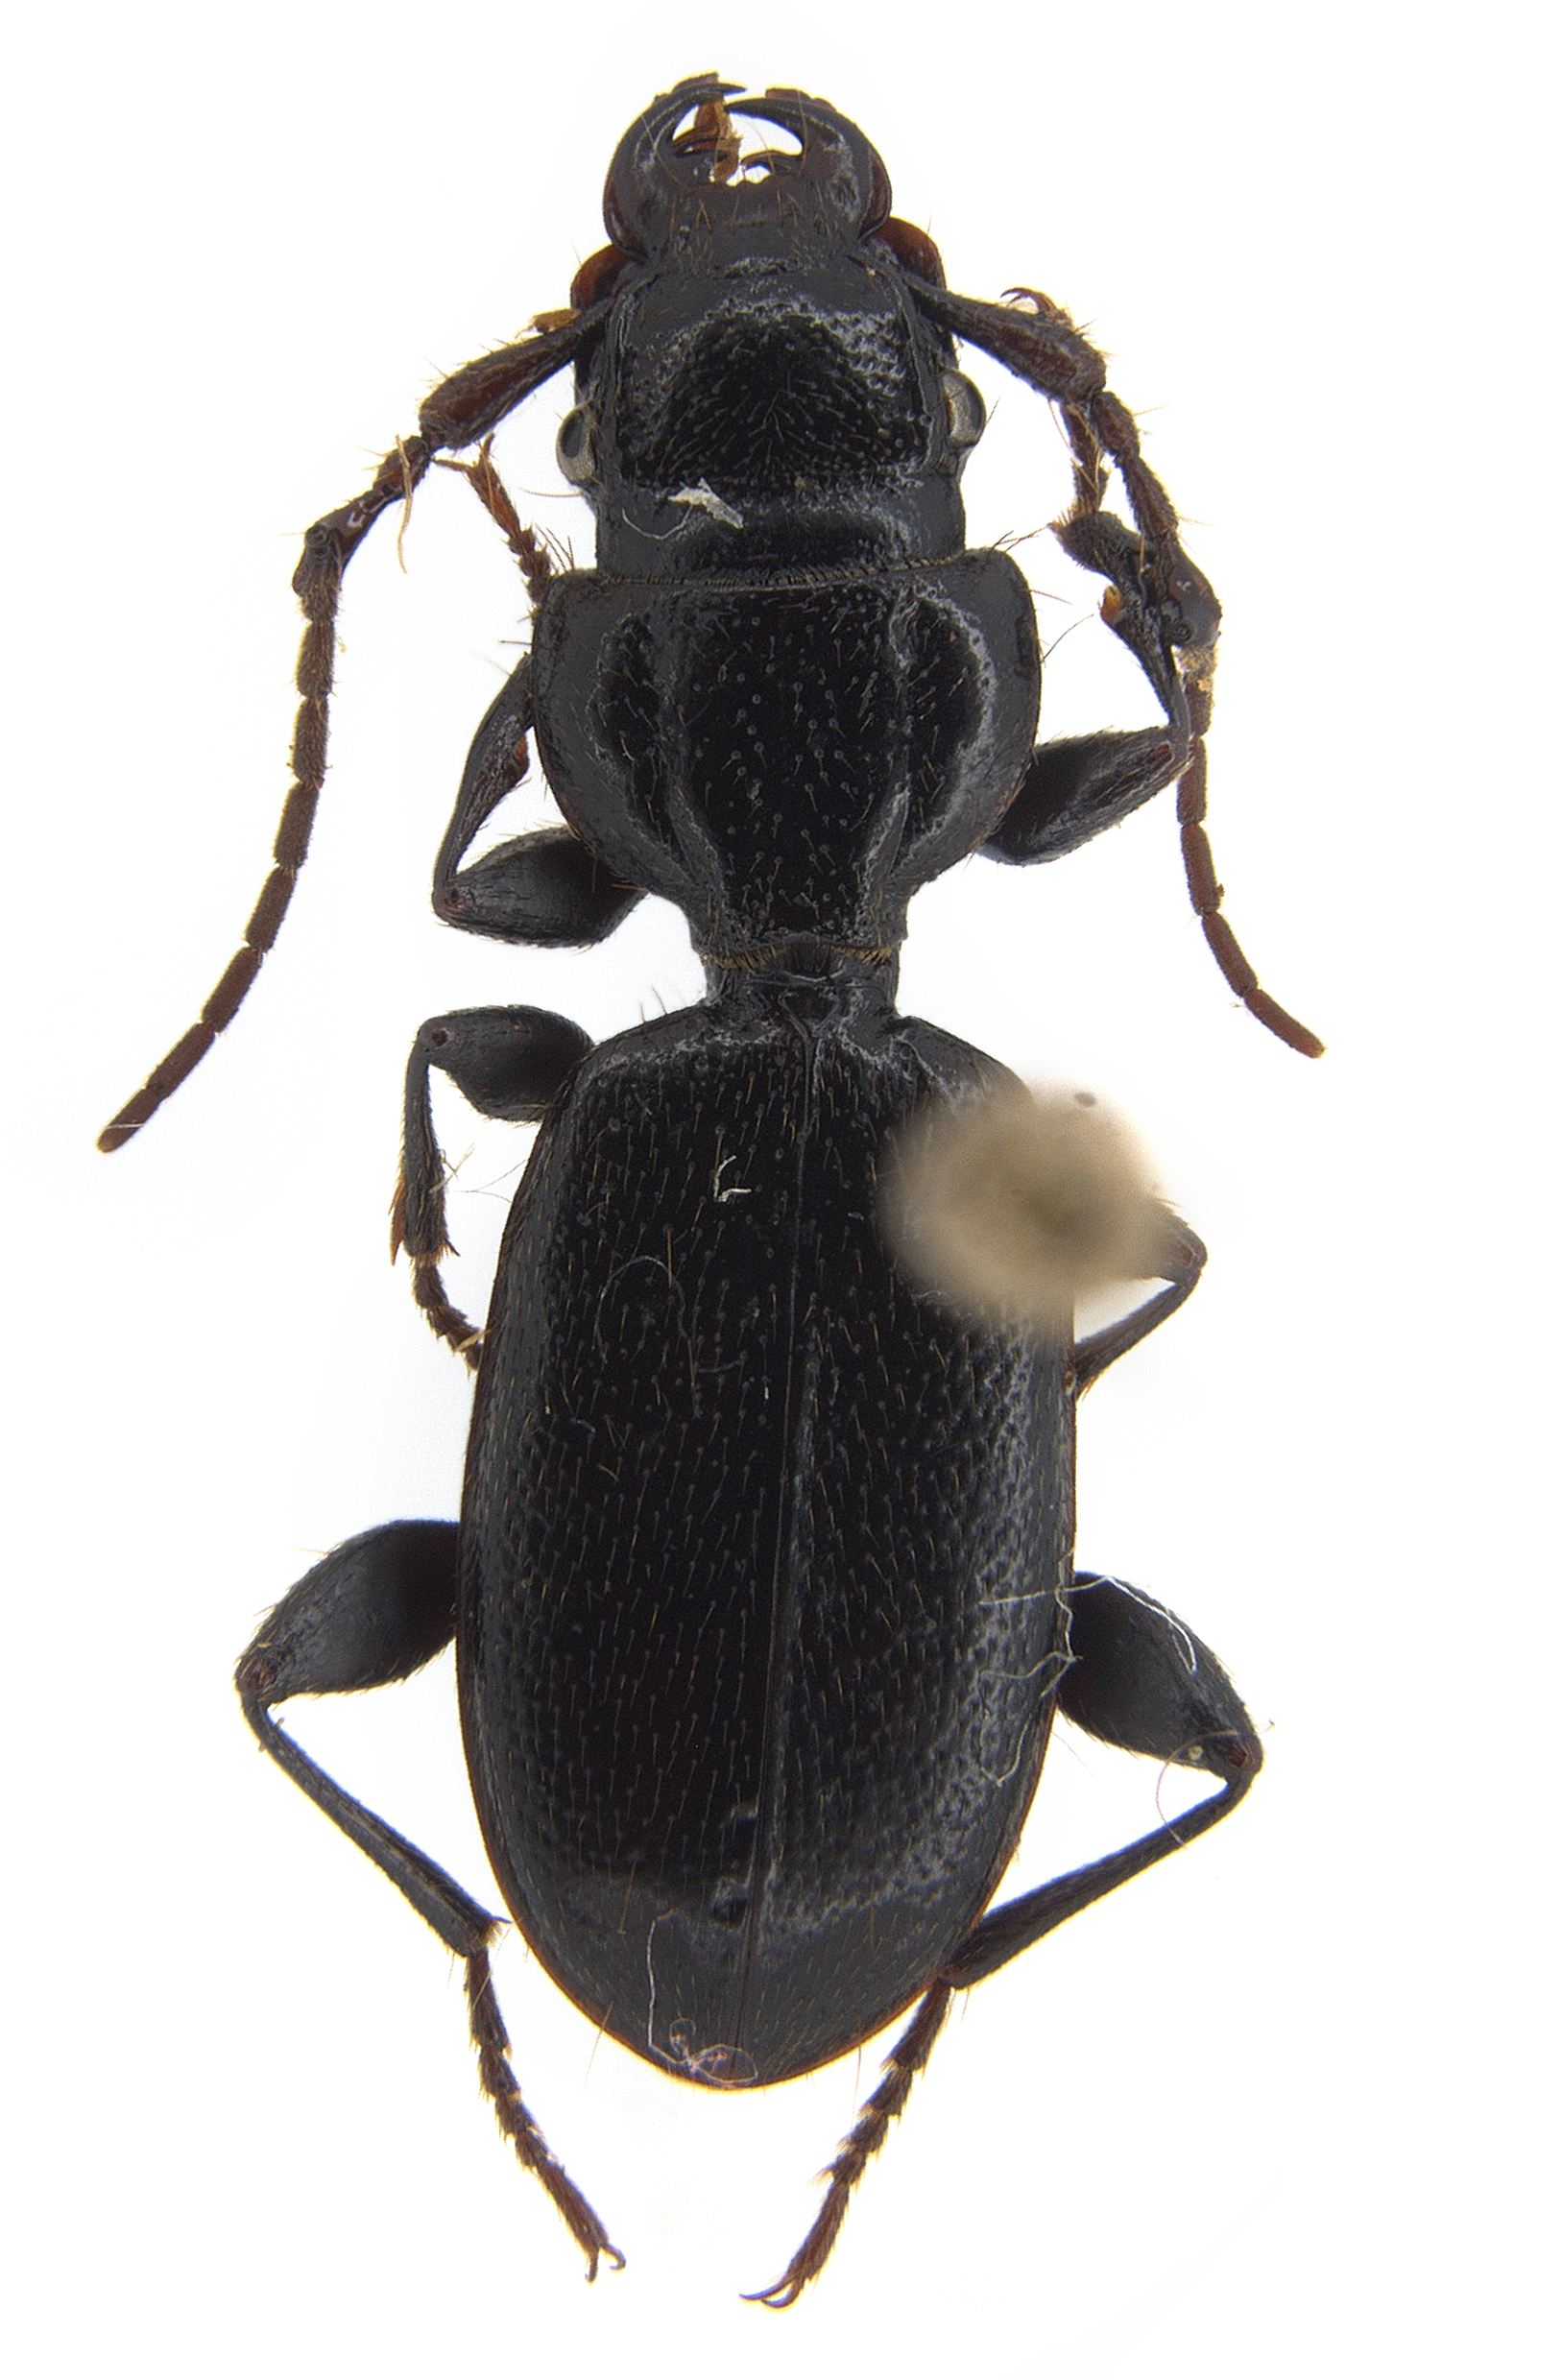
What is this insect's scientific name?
Siagona europaea
